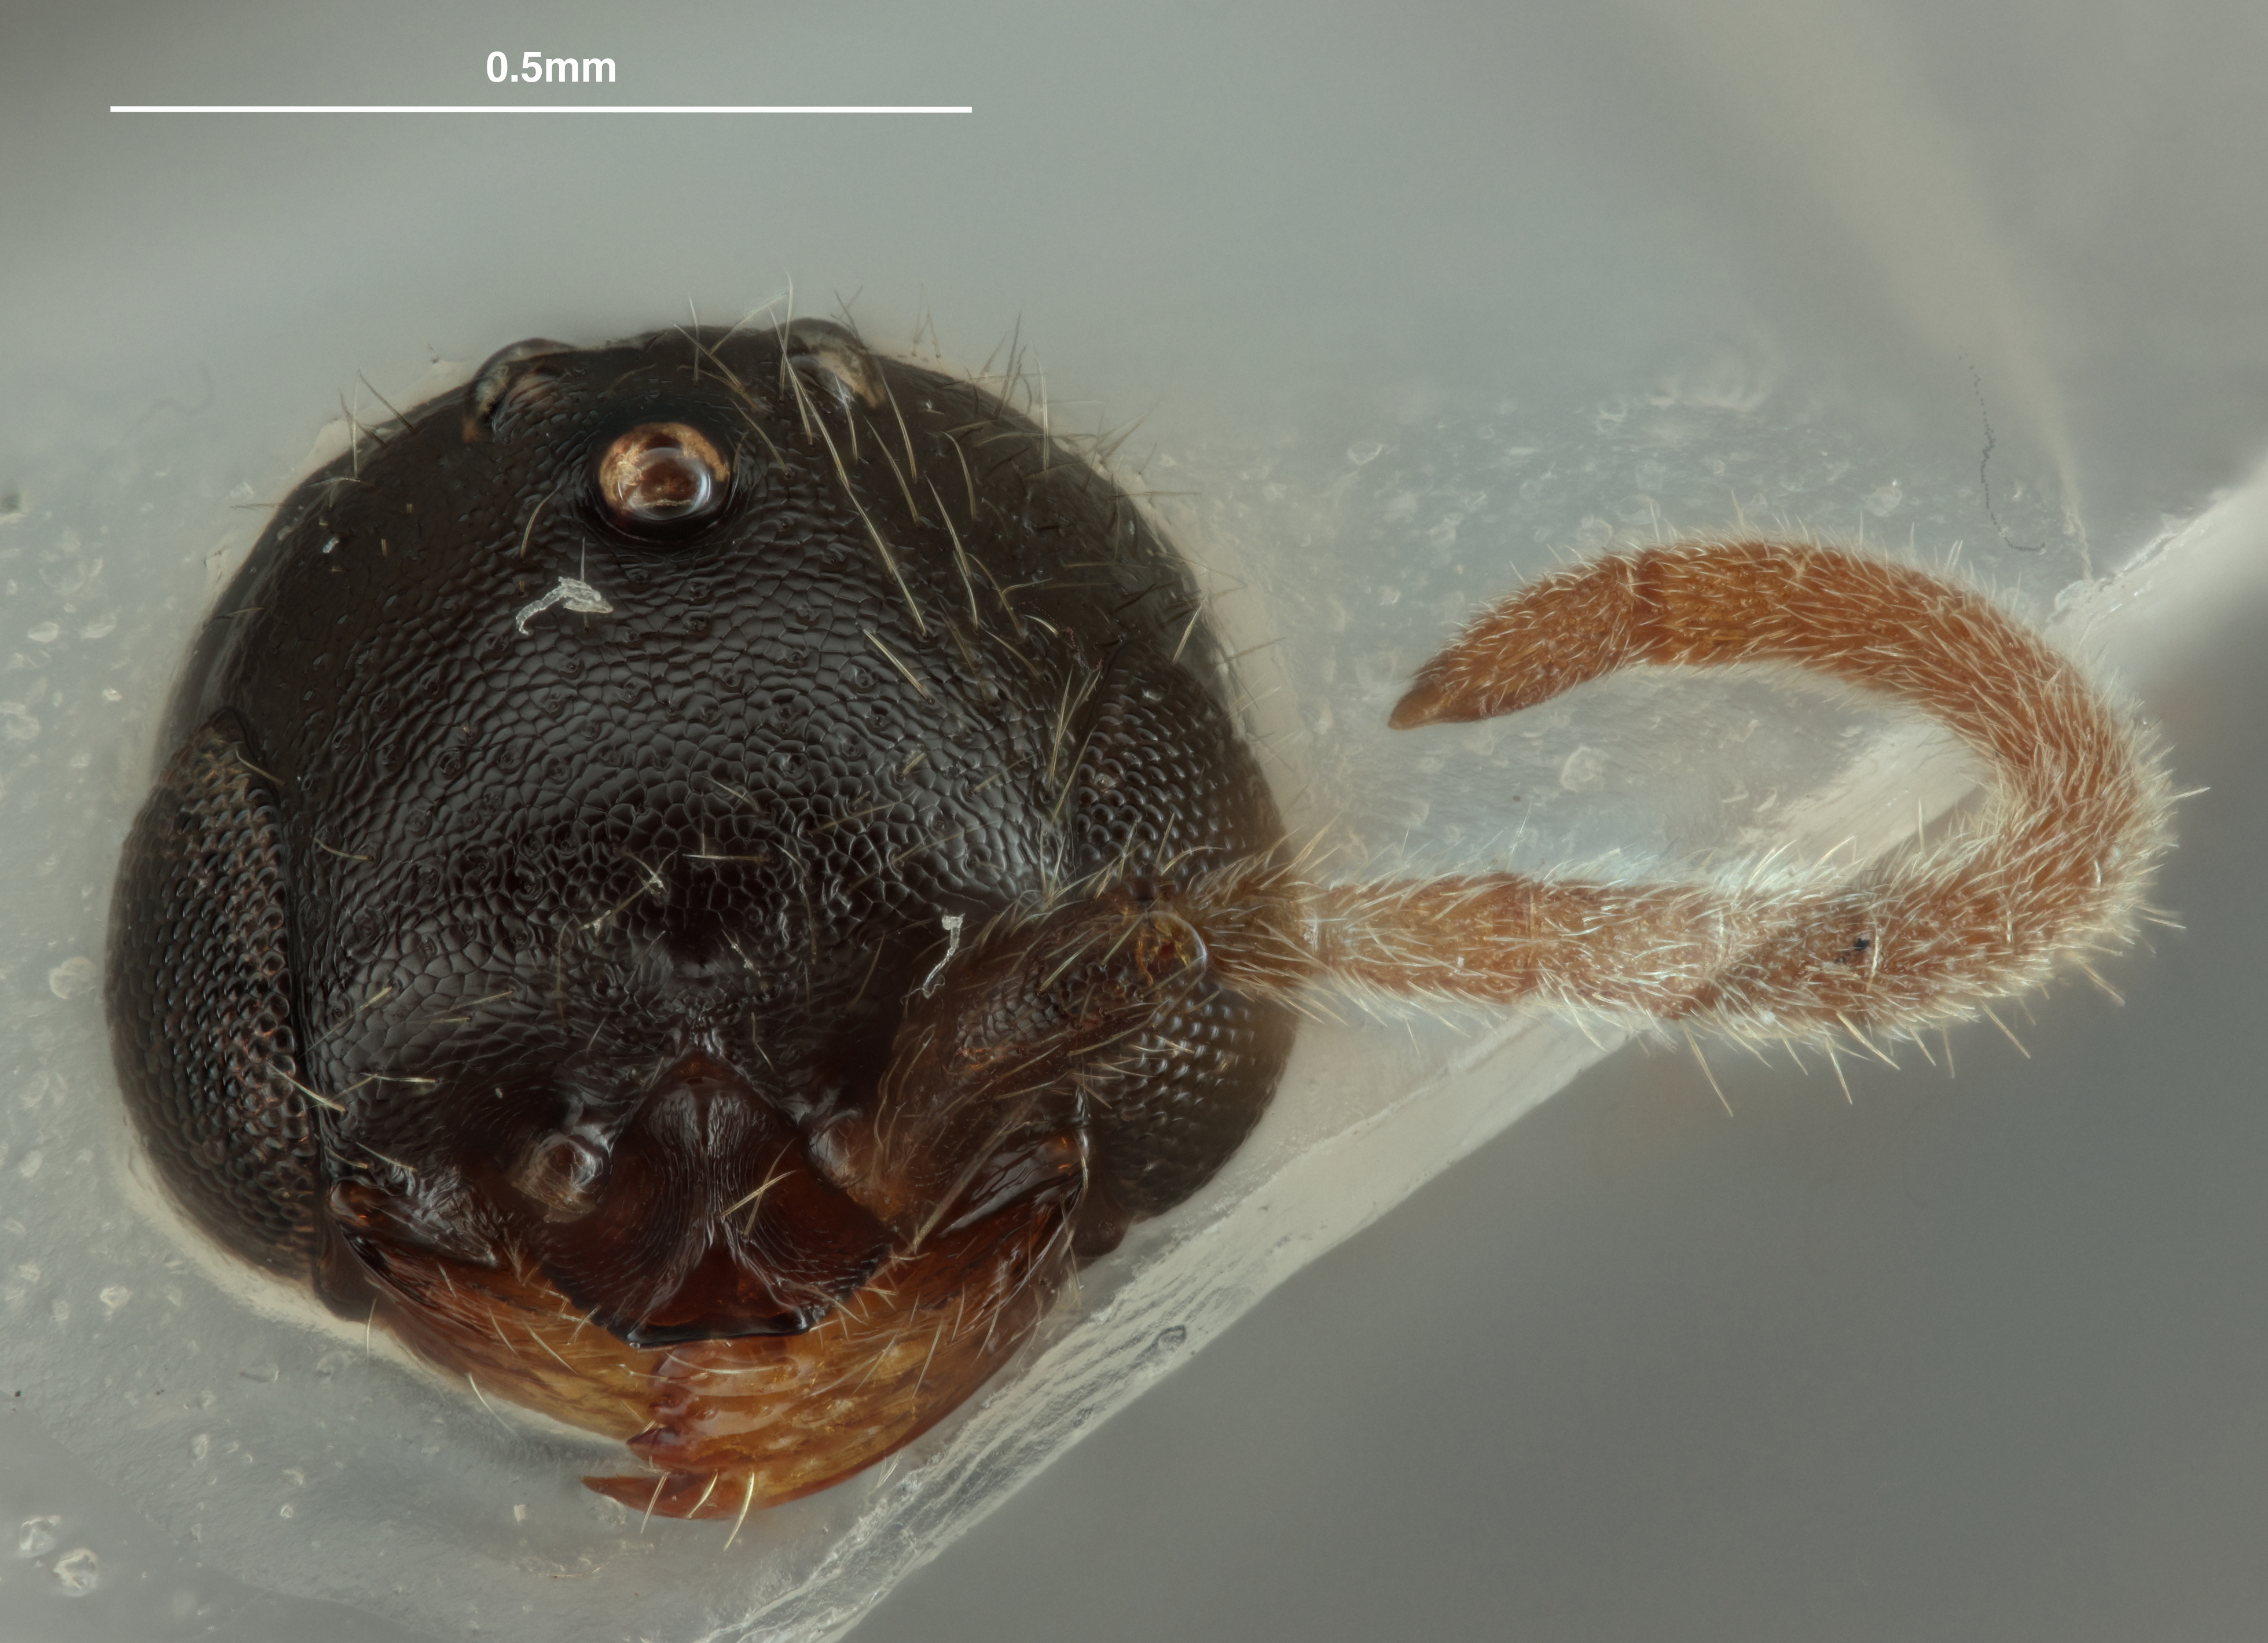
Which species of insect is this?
Pseudisobrachium emargintum
